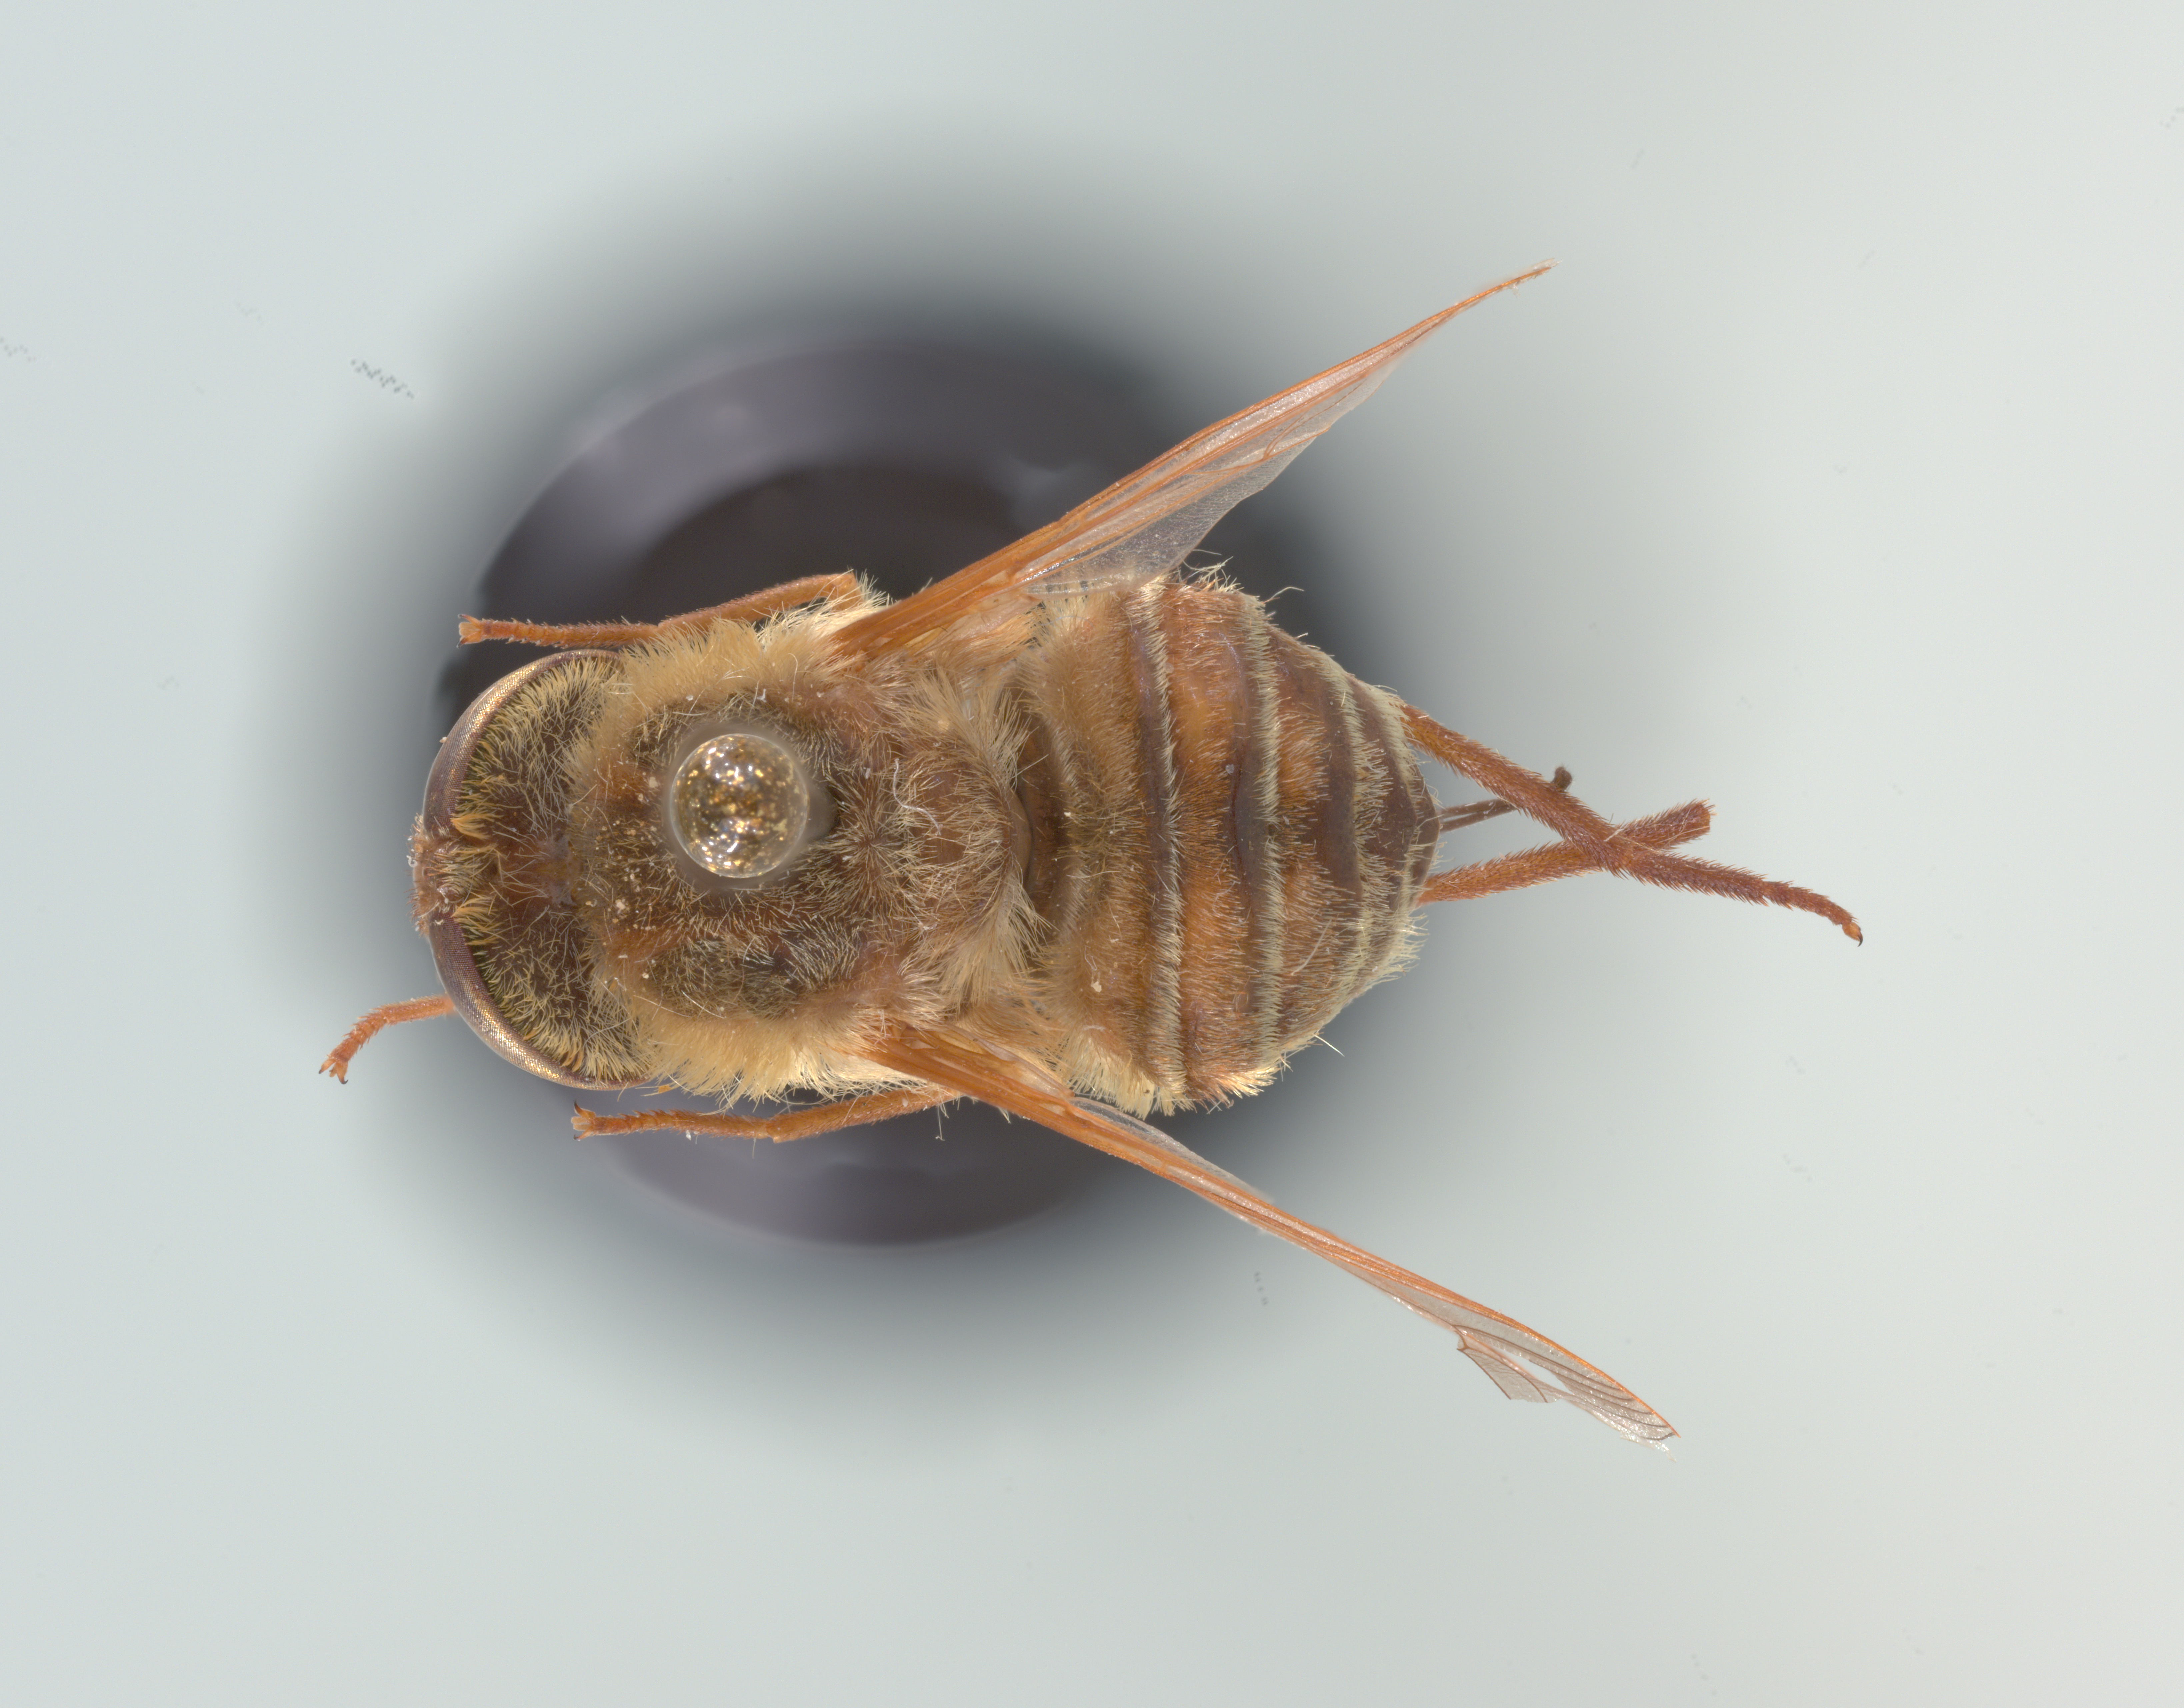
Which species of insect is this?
Neorhynchocephalus volaticus
